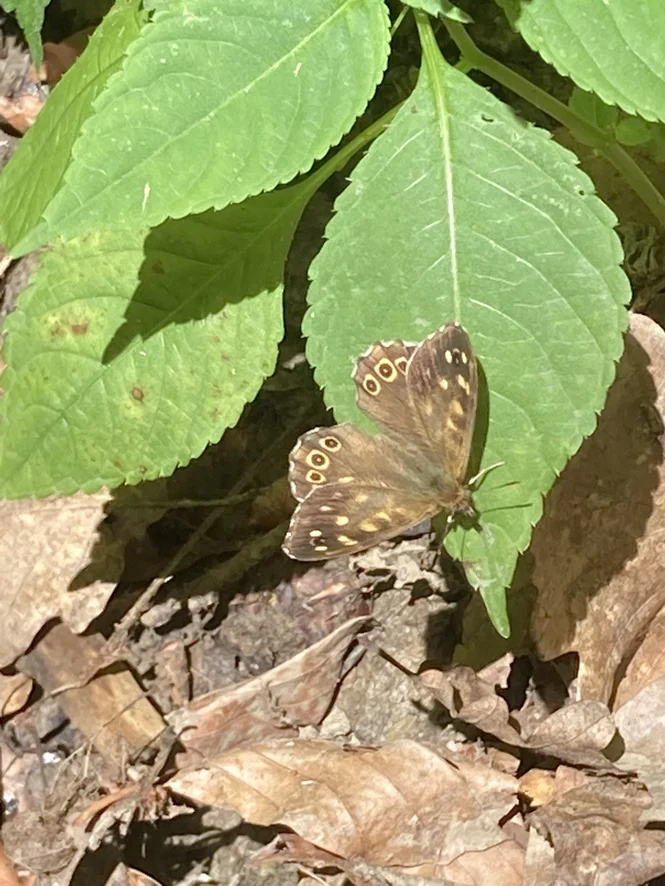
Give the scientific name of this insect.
Pararge aegeria
